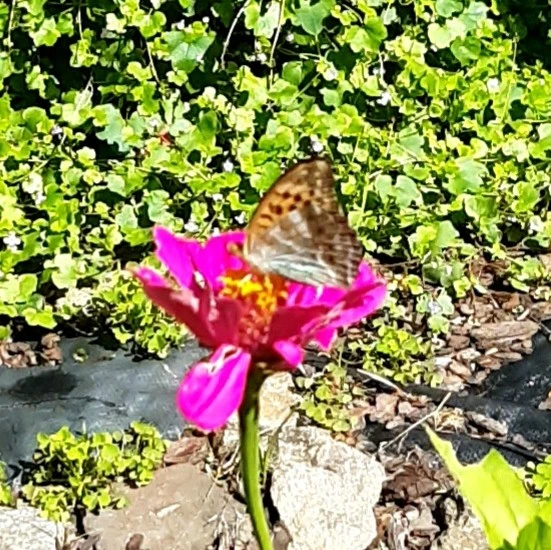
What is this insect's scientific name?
Argynnis paphia
